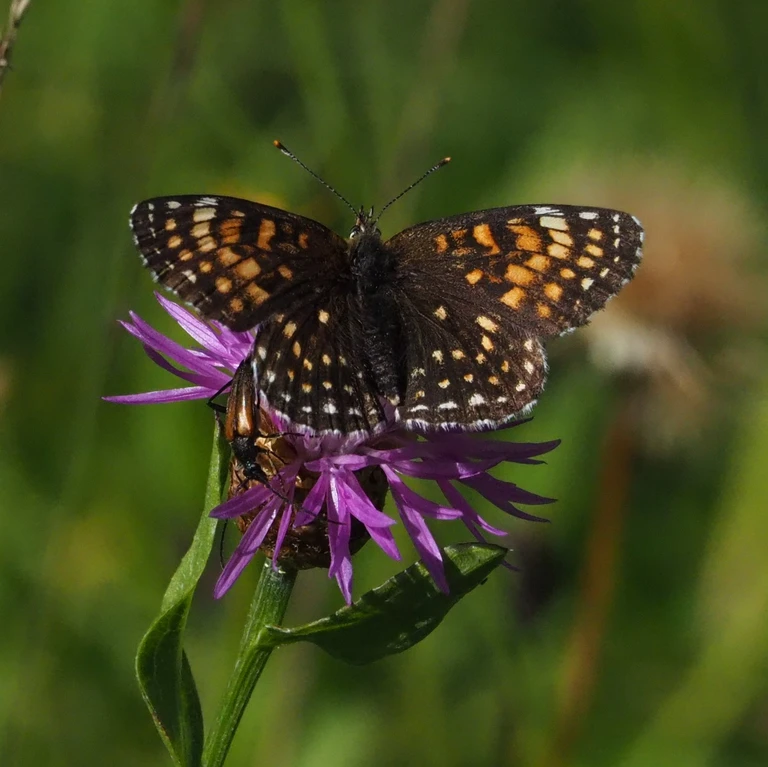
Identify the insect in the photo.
Melitaea diamina
